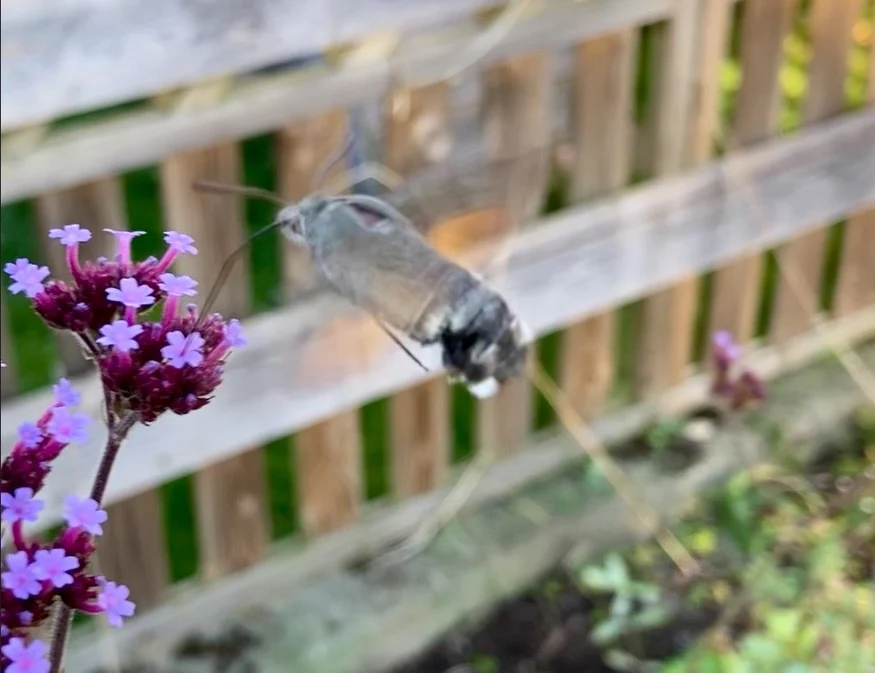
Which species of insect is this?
Macroglossum stellatarum
